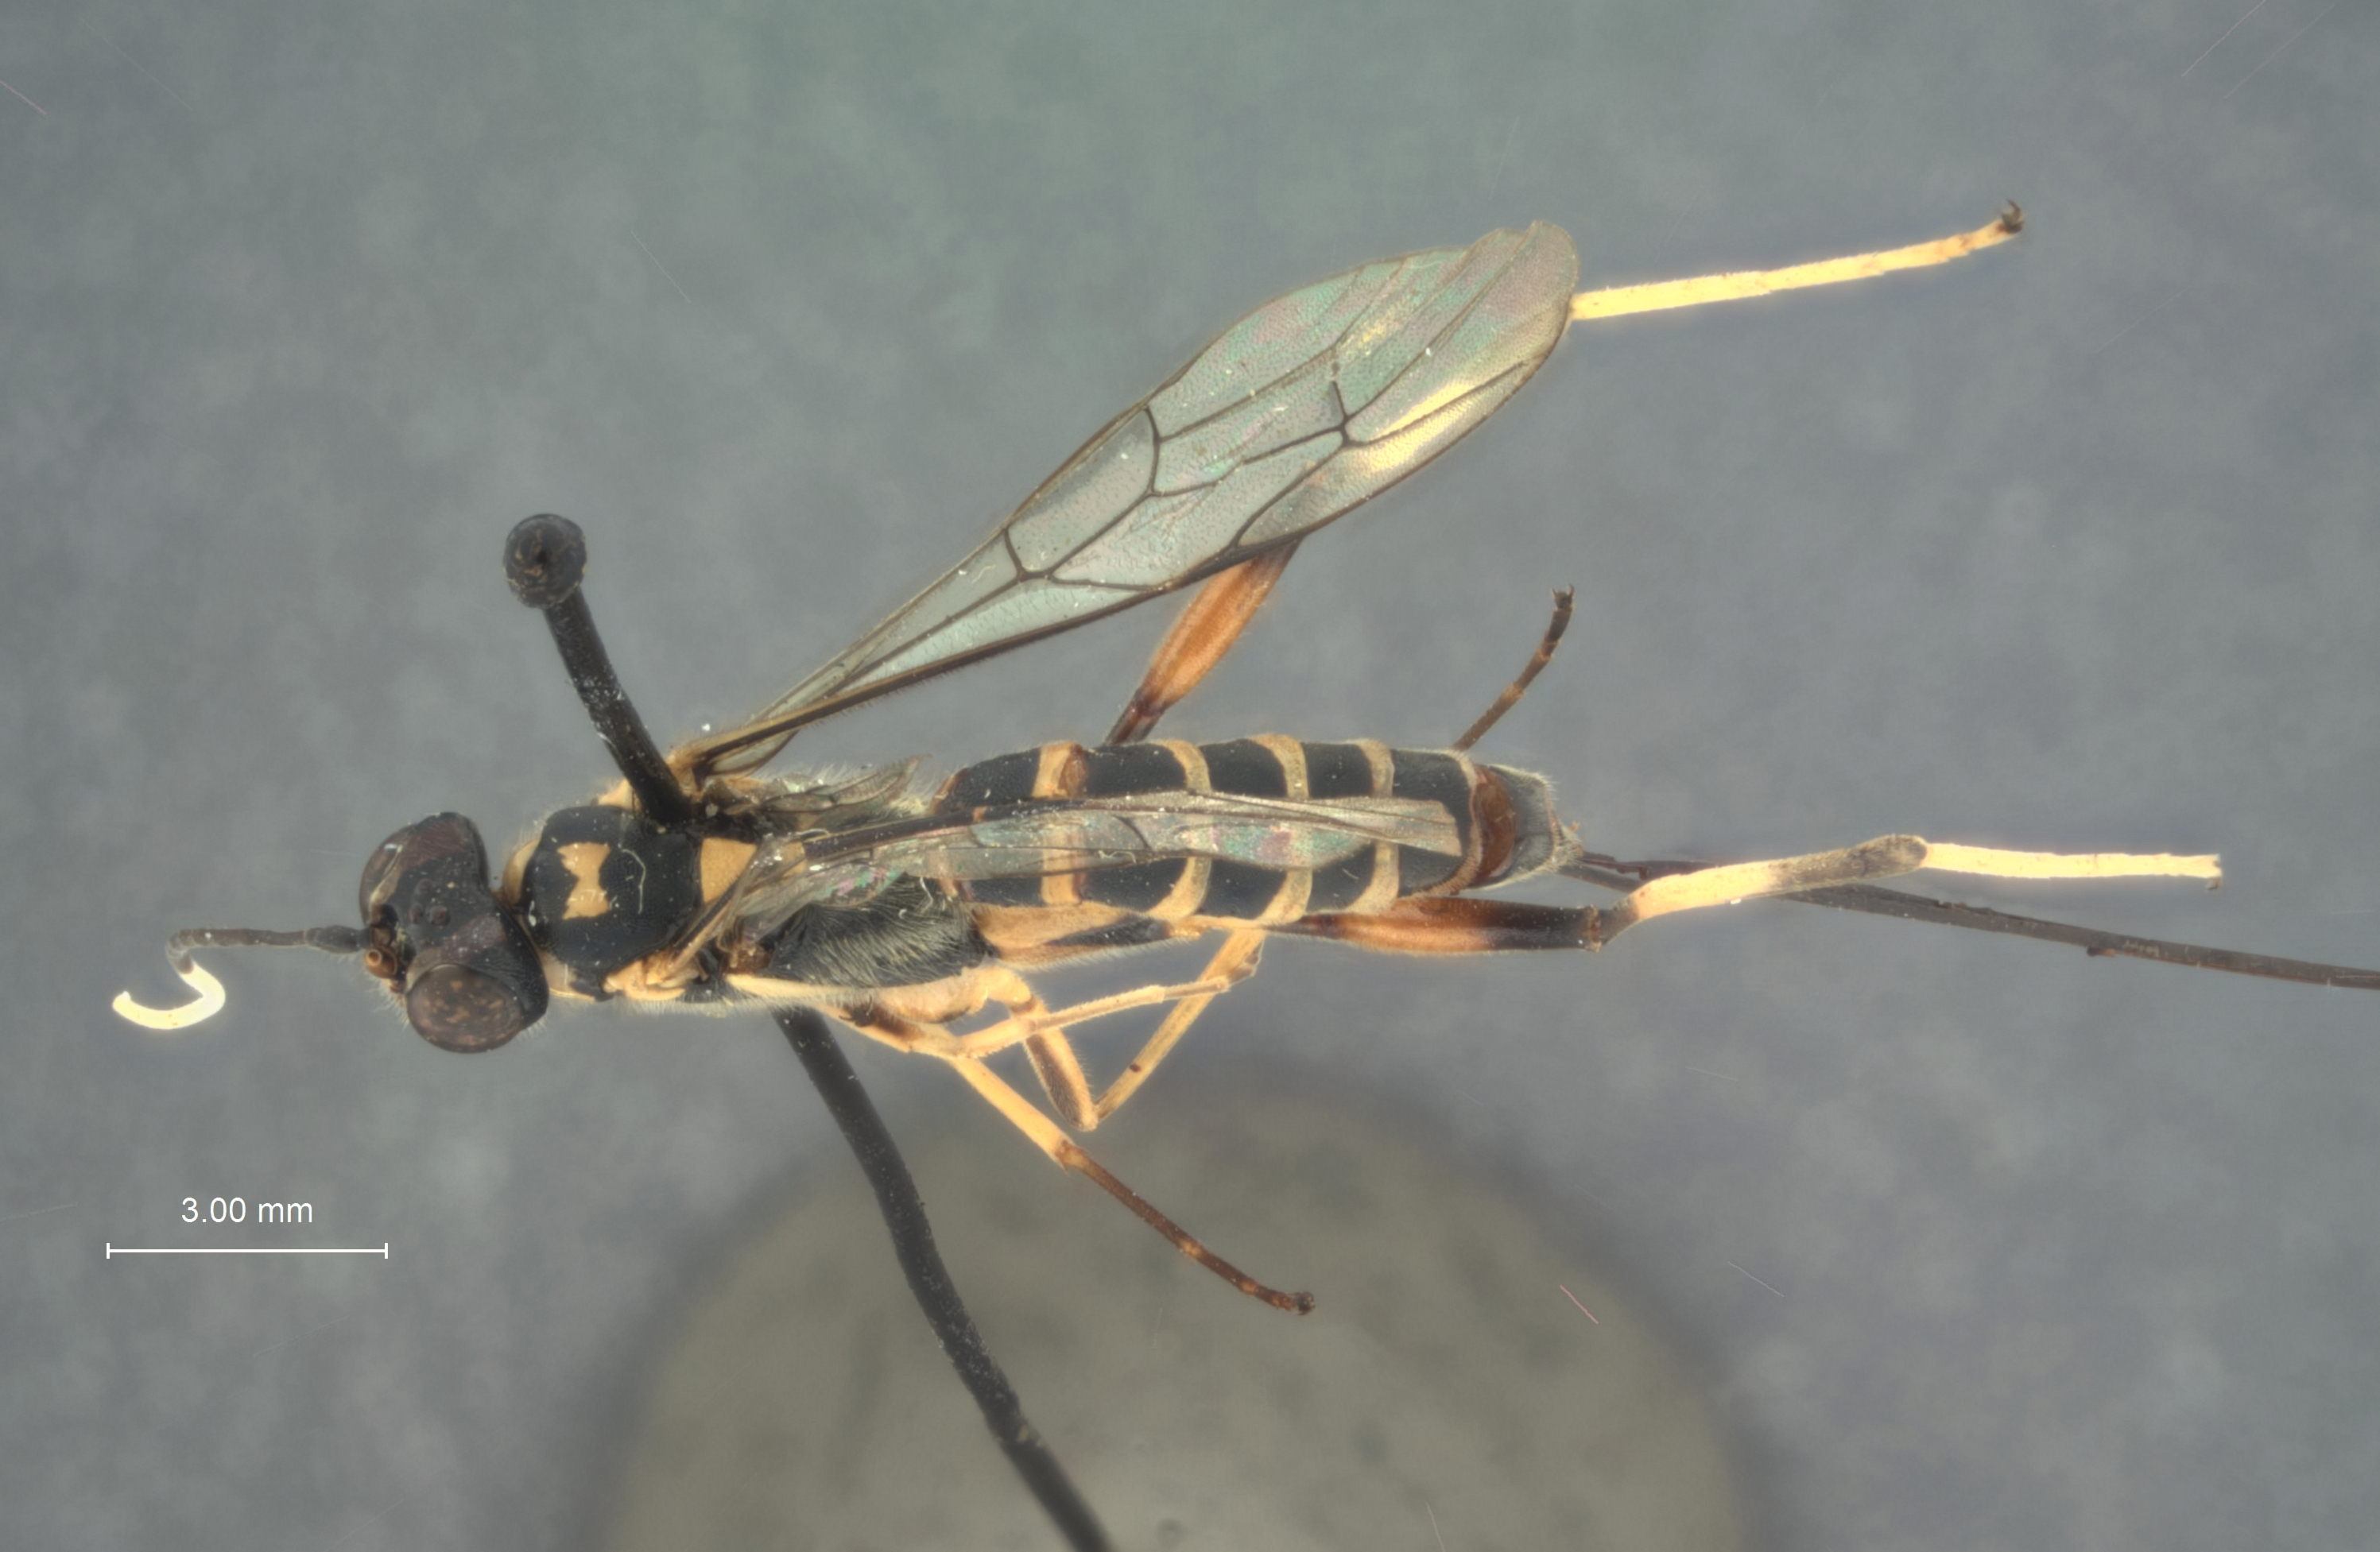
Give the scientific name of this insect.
Neoxorides longicaudis
